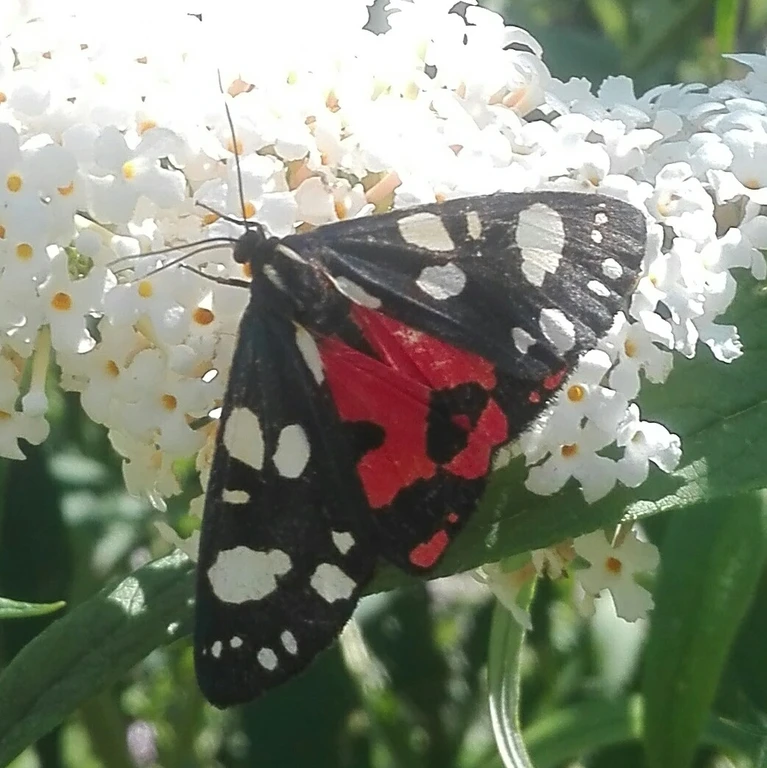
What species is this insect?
Callimorpha dominula
